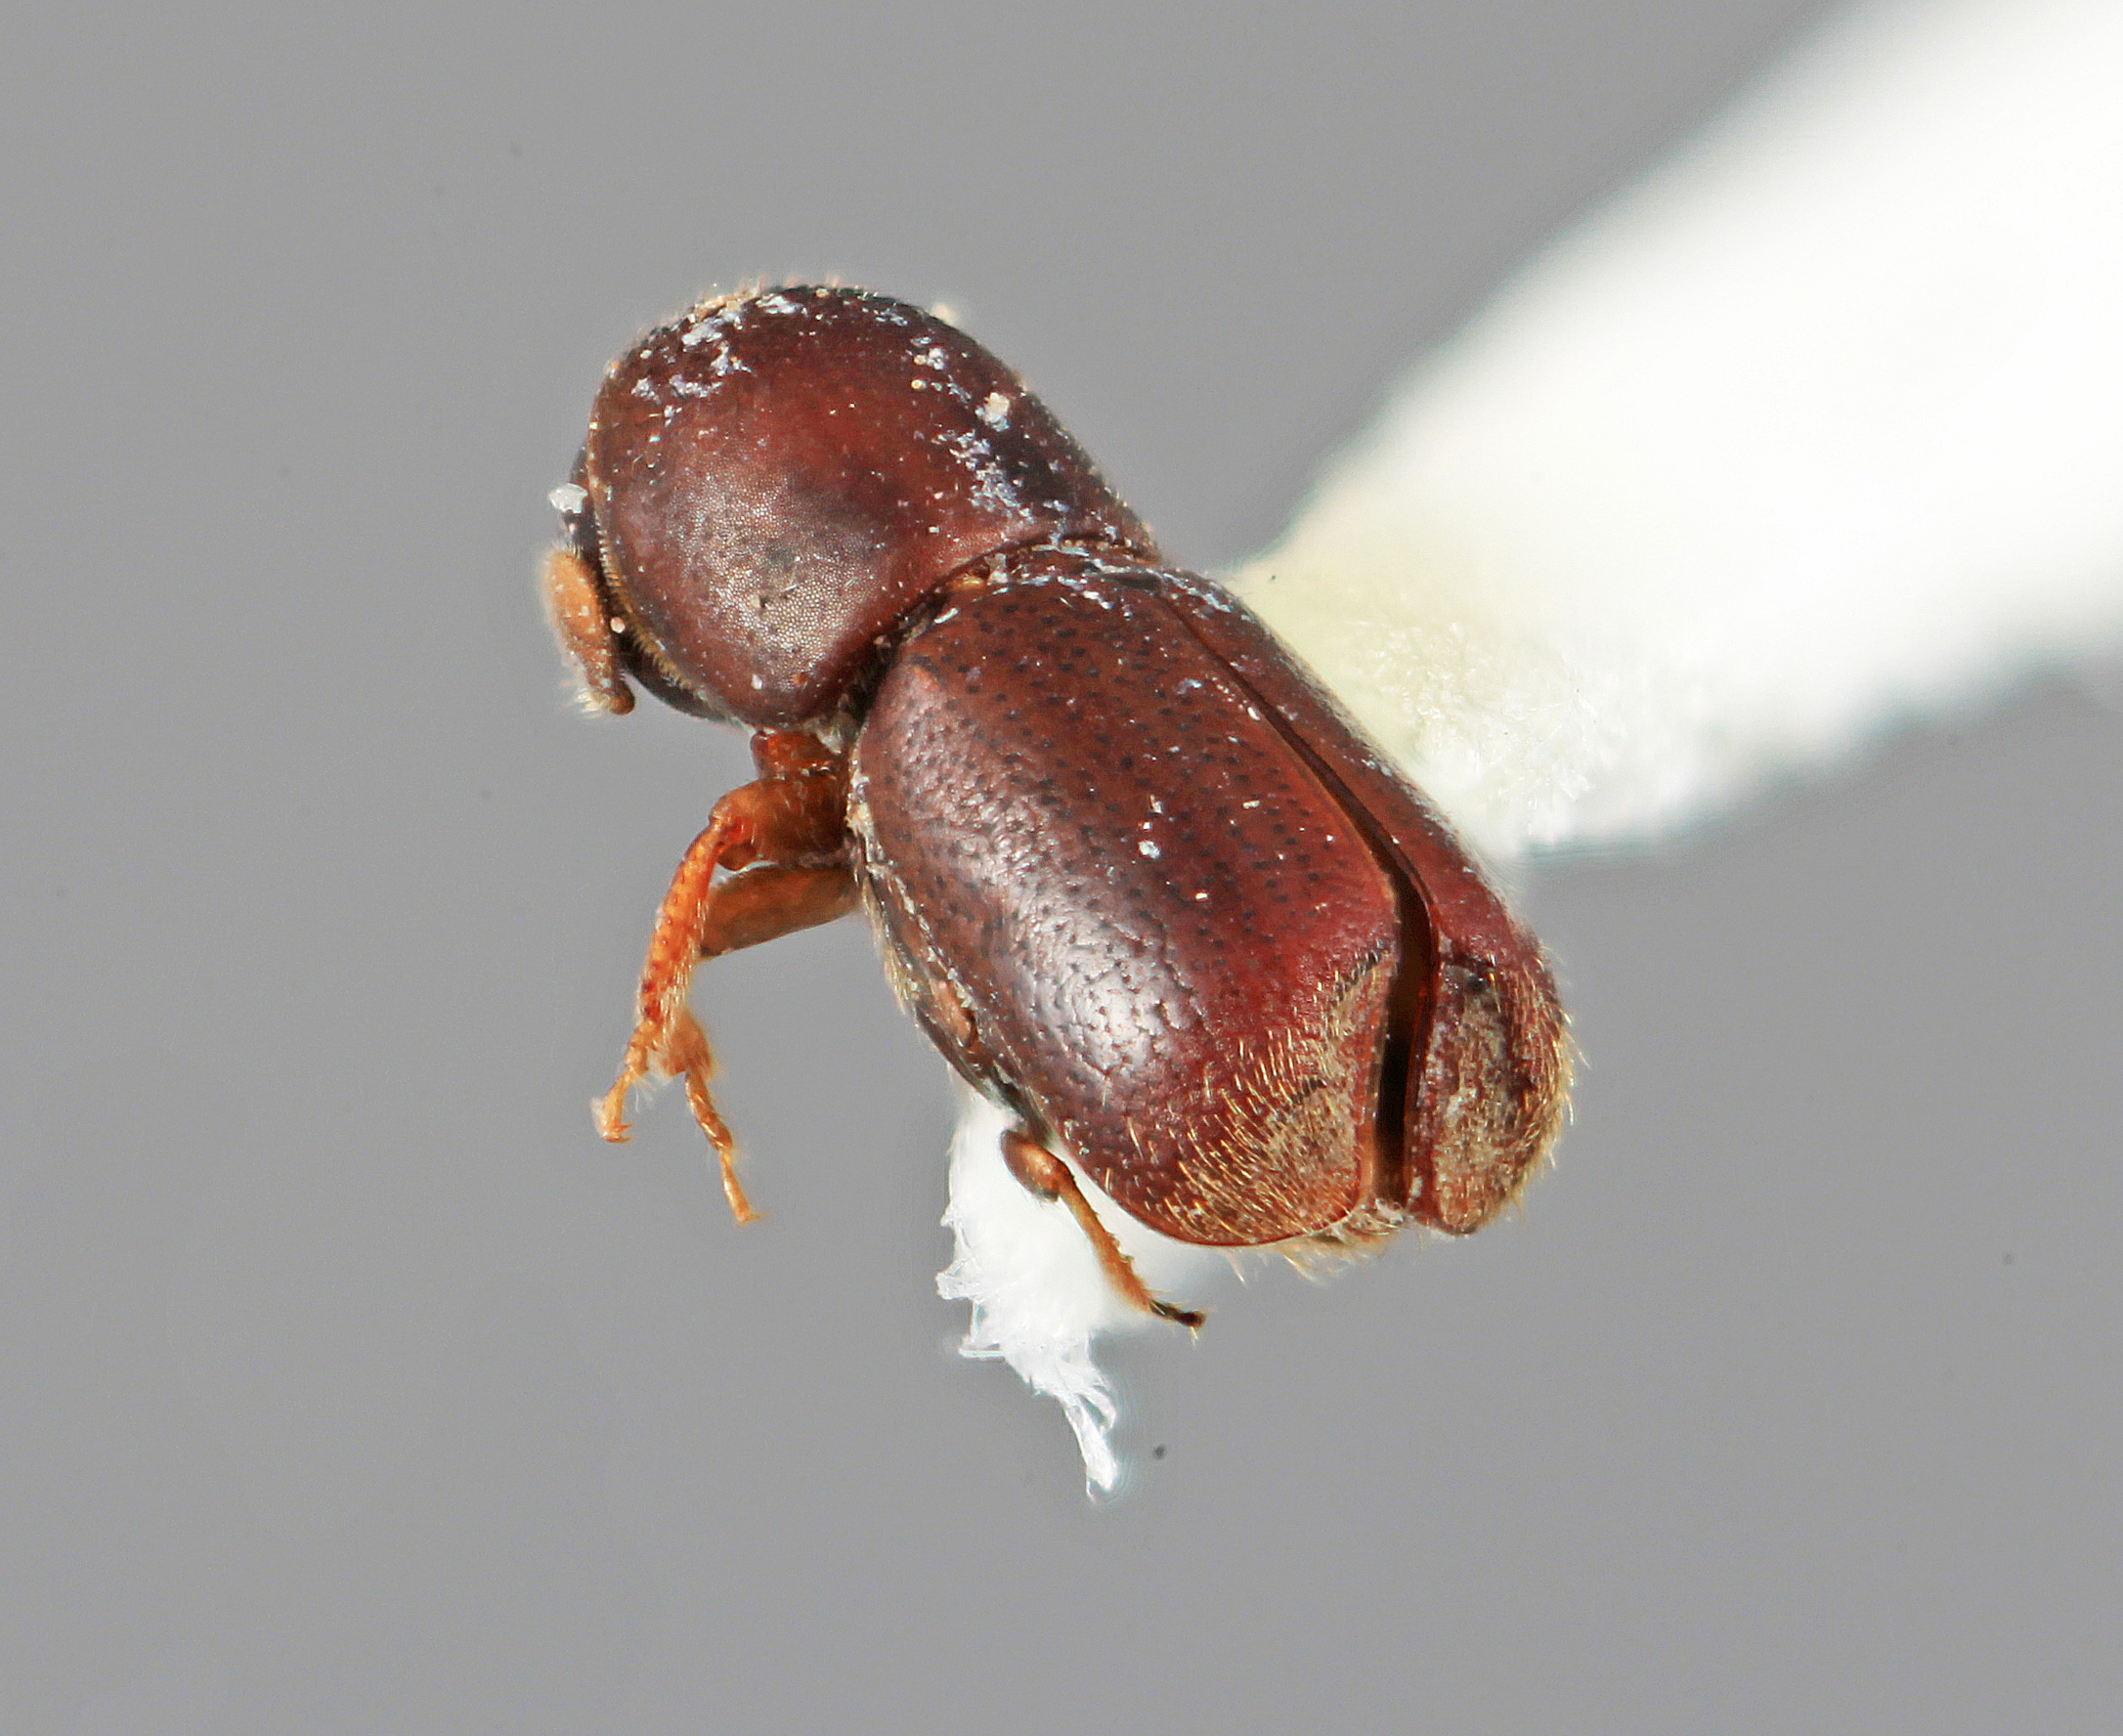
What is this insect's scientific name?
Microcorthylus curtus
